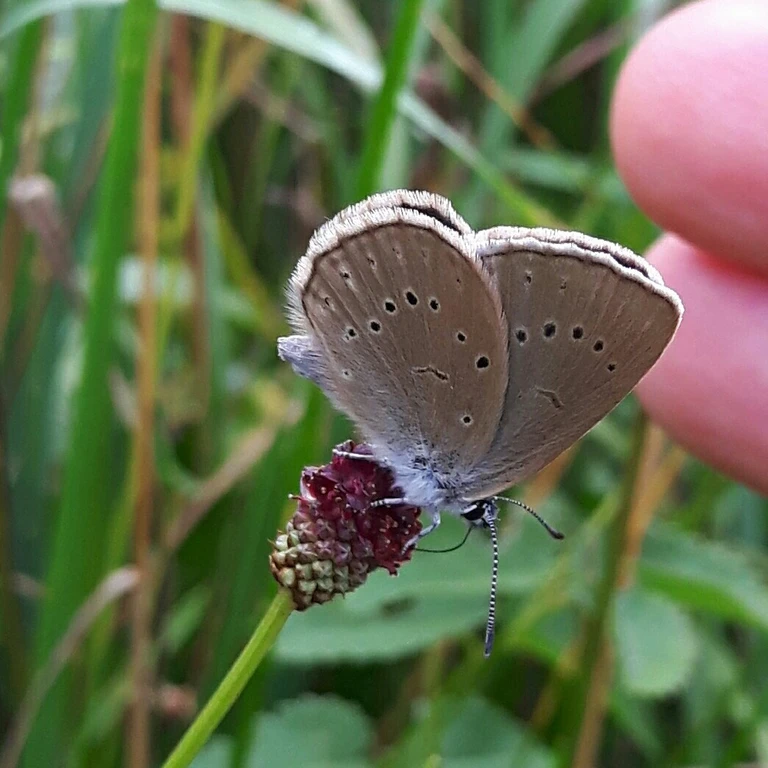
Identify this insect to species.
Phengaris teleius
